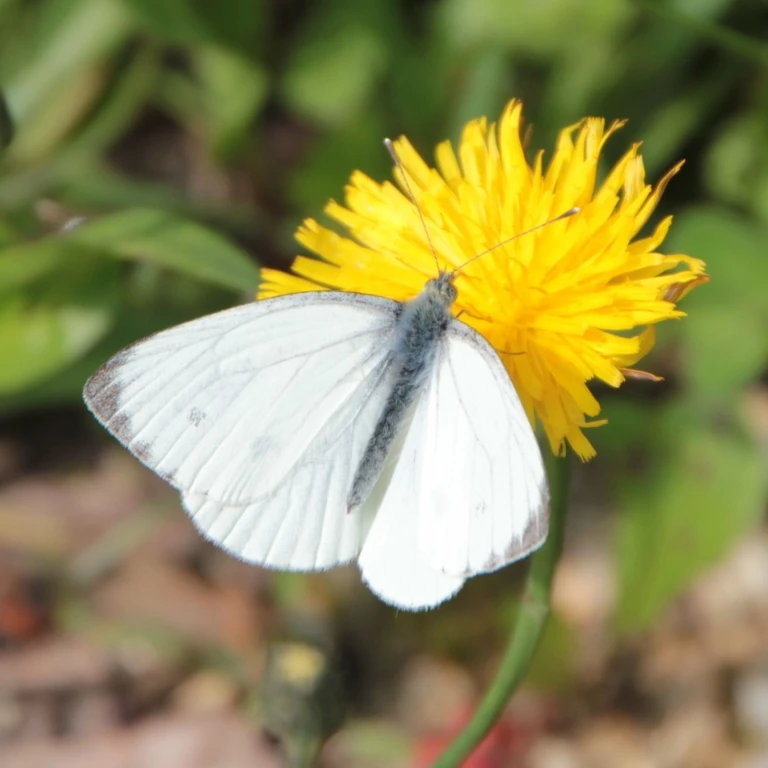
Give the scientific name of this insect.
Pieris napi
